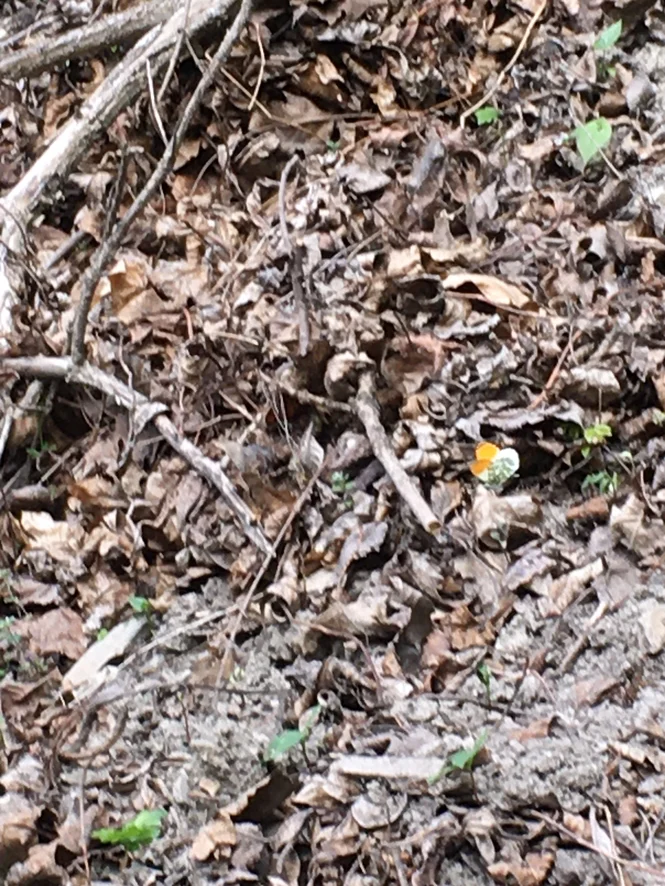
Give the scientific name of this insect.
Anthocharis cardamines
